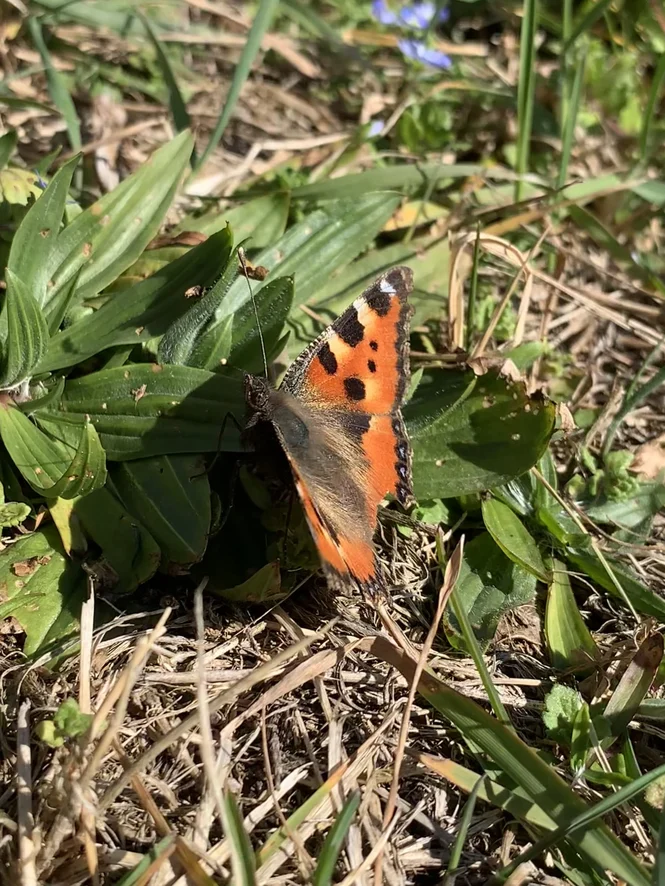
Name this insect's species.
Aglais urticae
